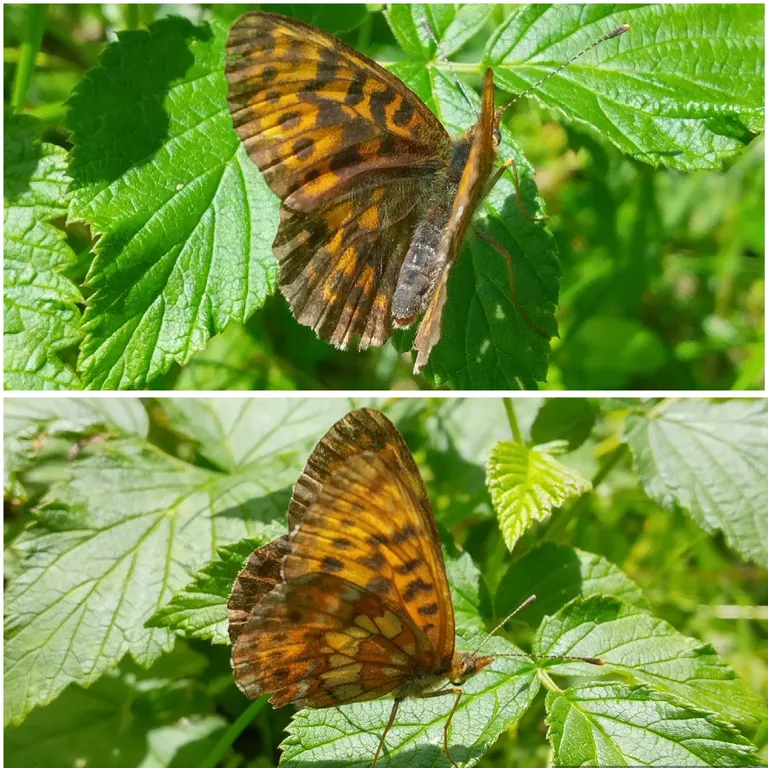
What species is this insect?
Boloria thore
